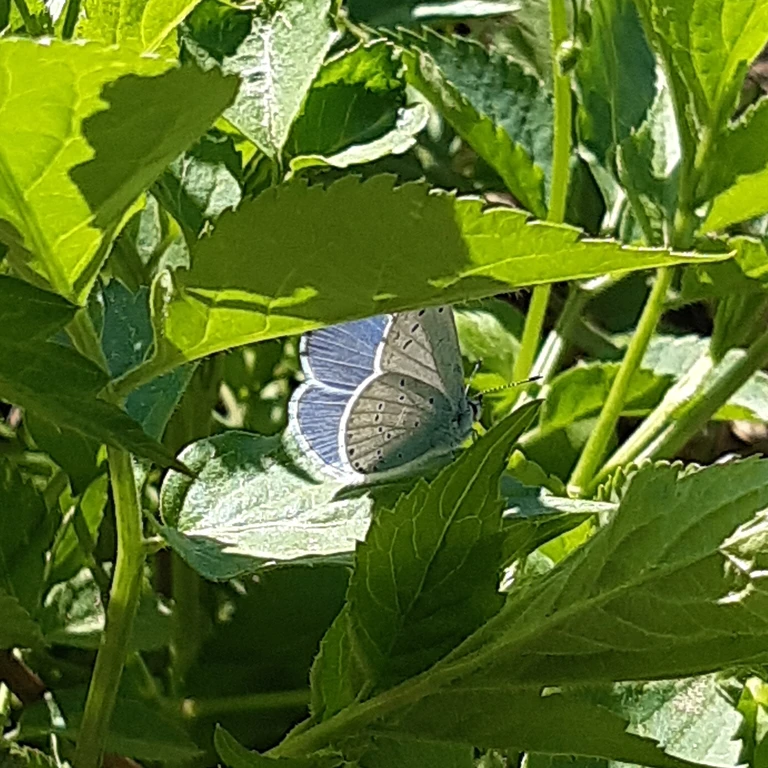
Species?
Celastrina argiolus
